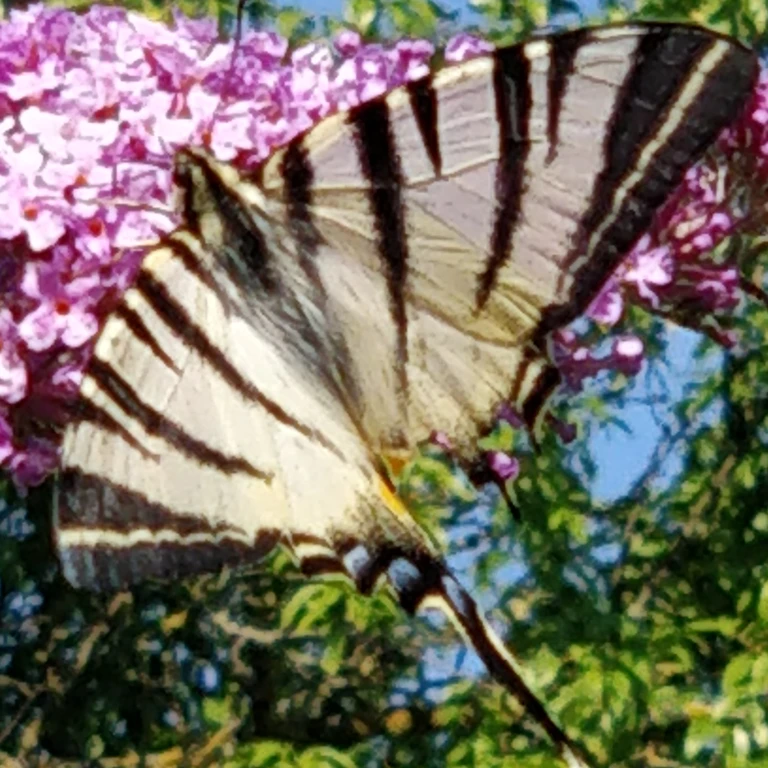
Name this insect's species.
Iphiclides podalirius
